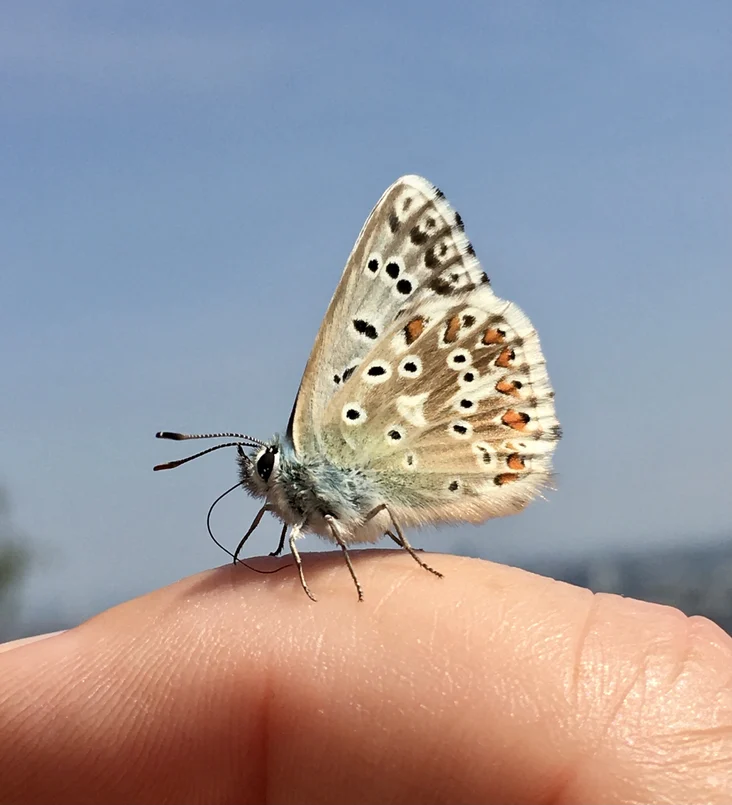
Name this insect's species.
Lysandra coridon
